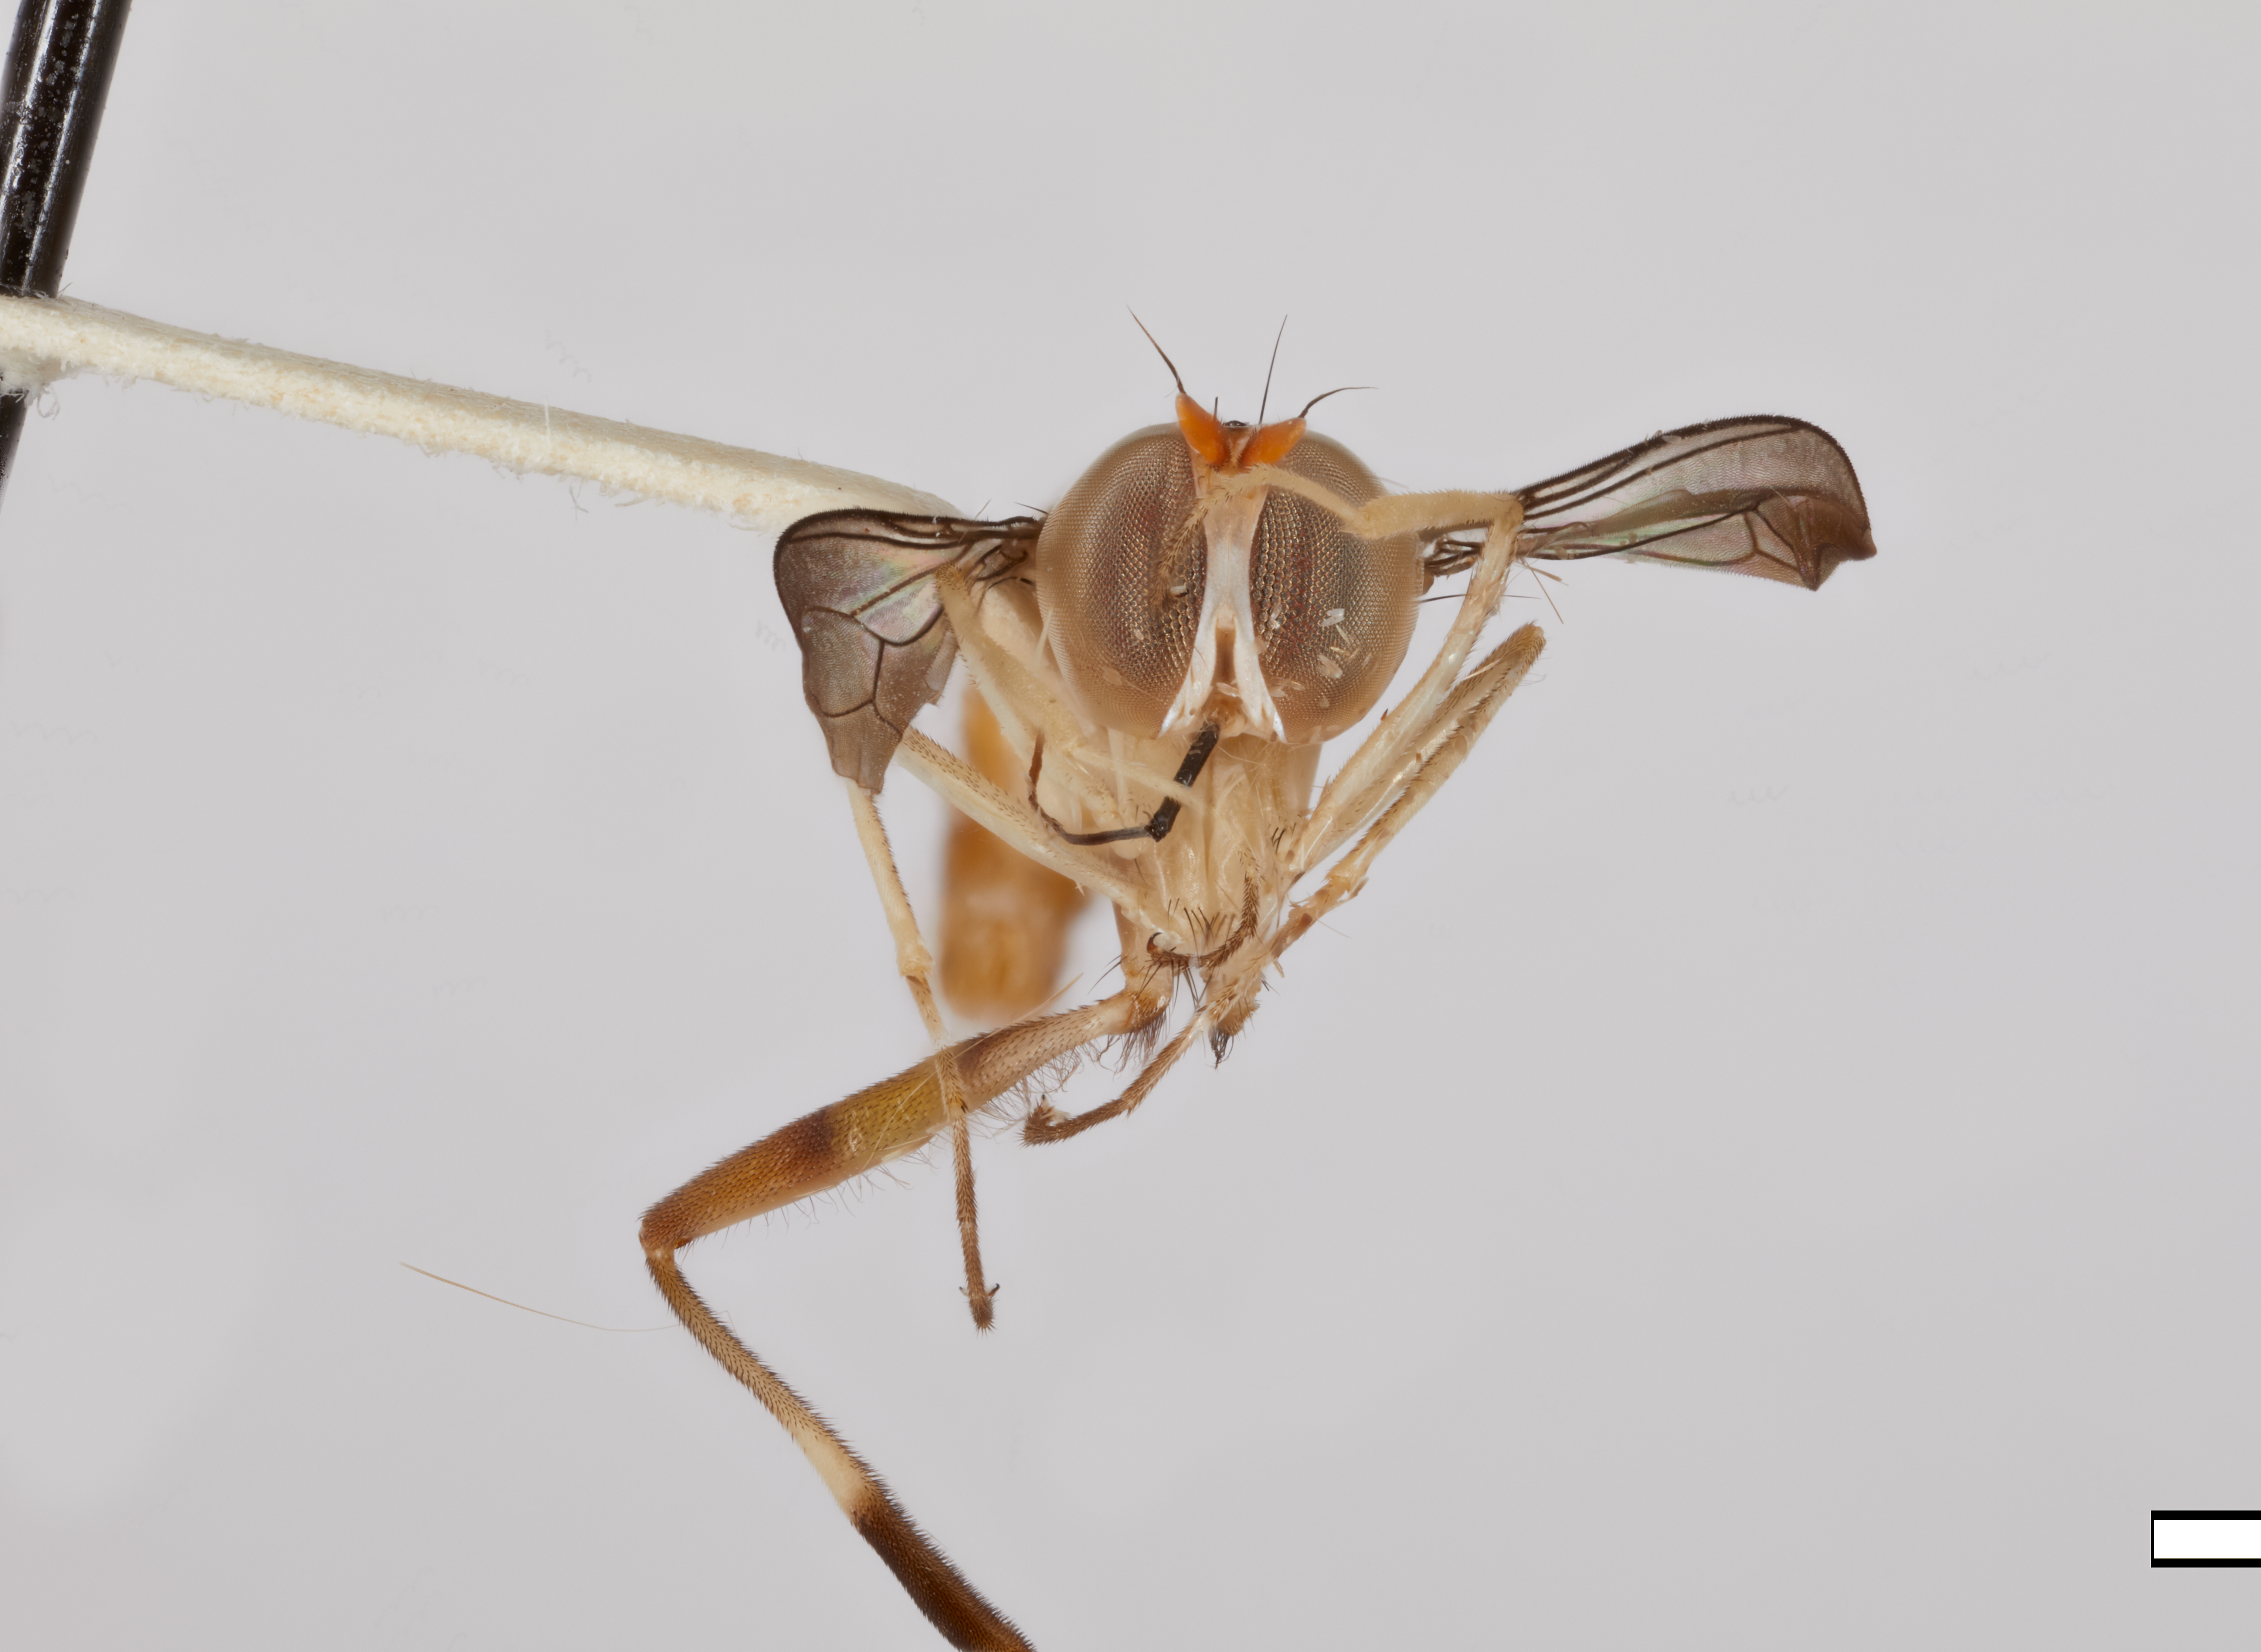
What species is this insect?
Stylogaster iviei
